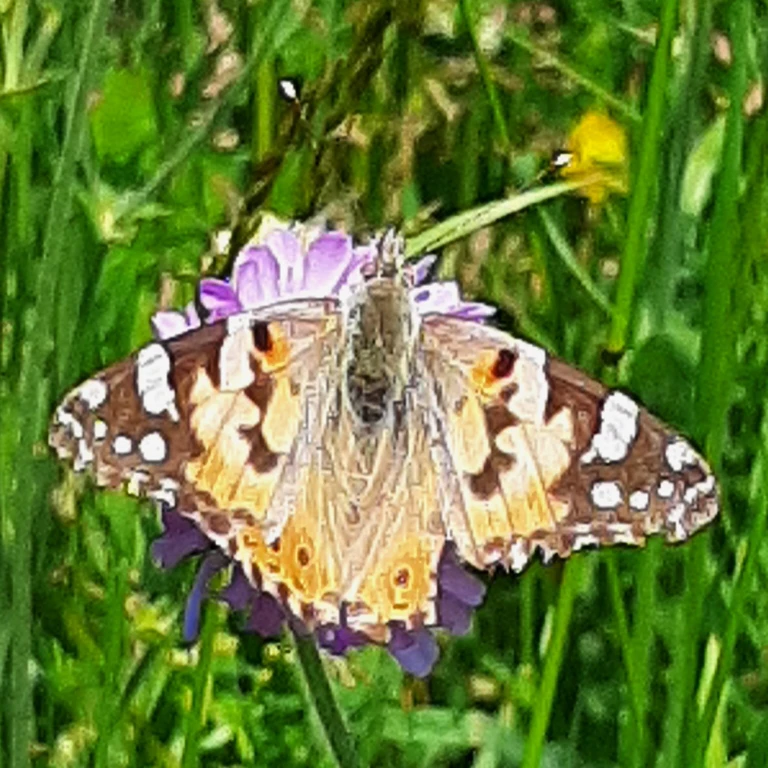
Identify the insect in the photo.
Vanessa cardui
